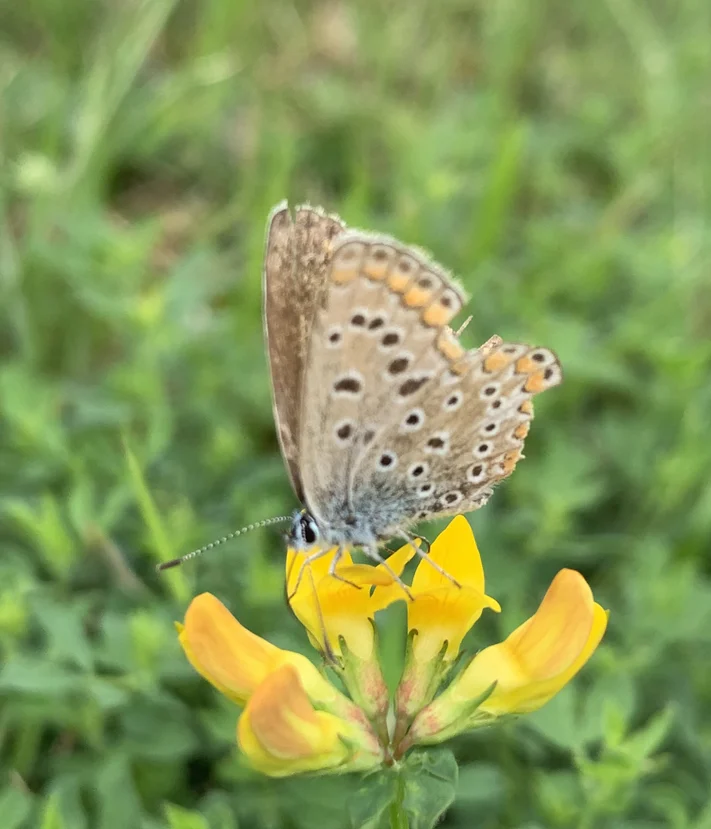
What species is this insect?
Polyommatus icarus
